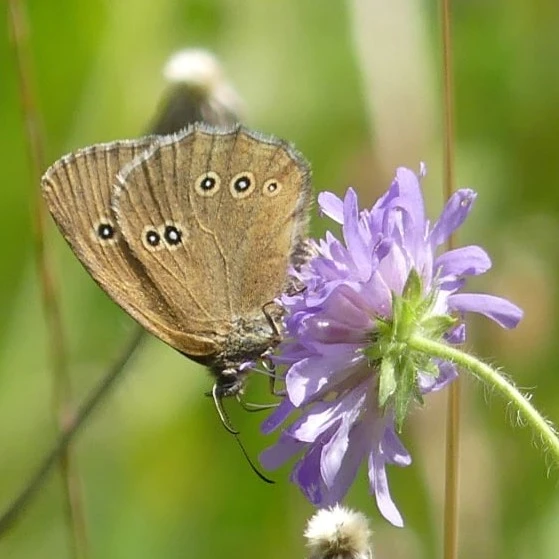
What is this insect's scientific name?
Aphantopus hyperantus
